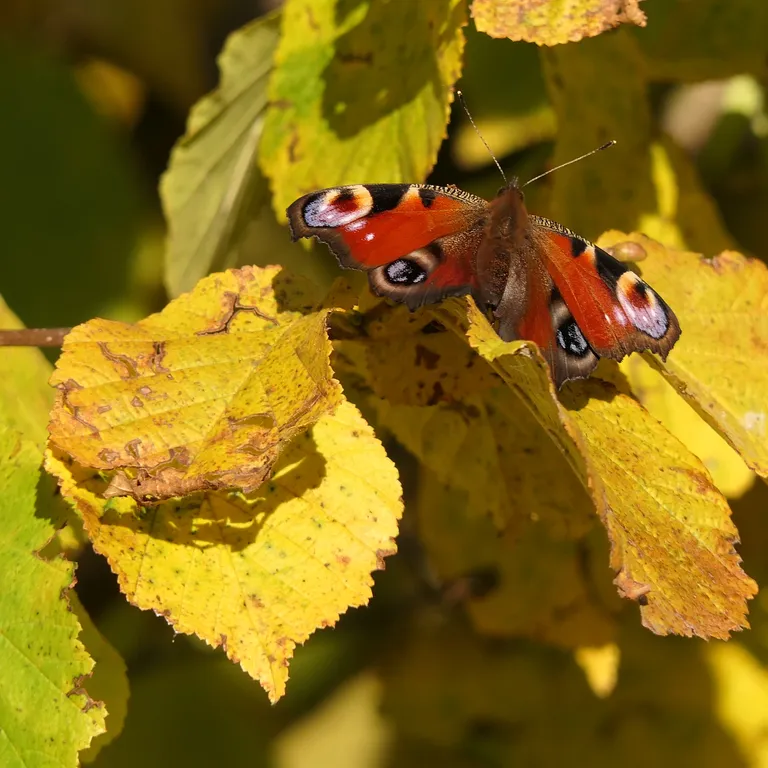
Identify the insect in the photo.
Aglais io
